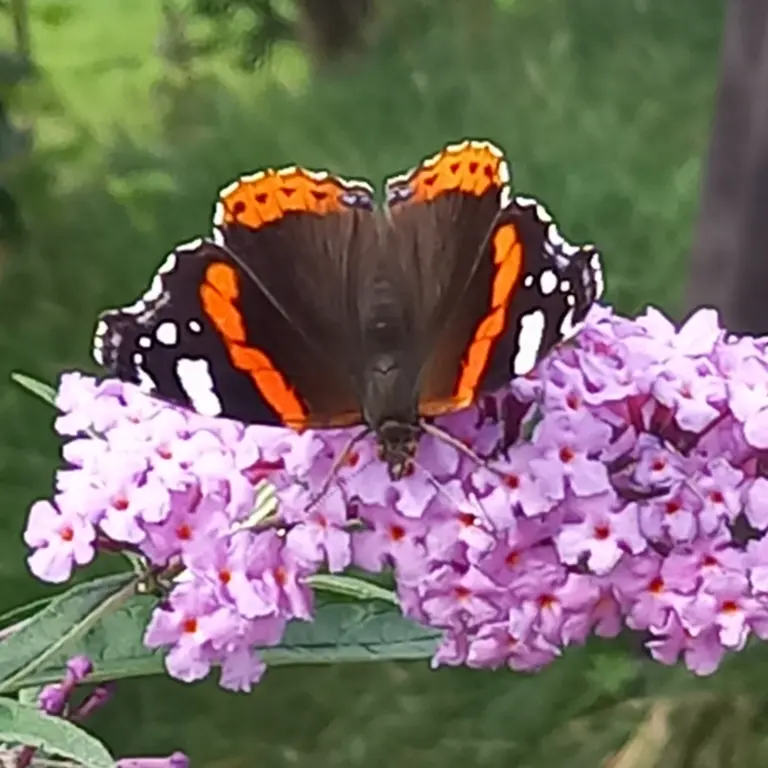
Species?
Vanessa atalanta
